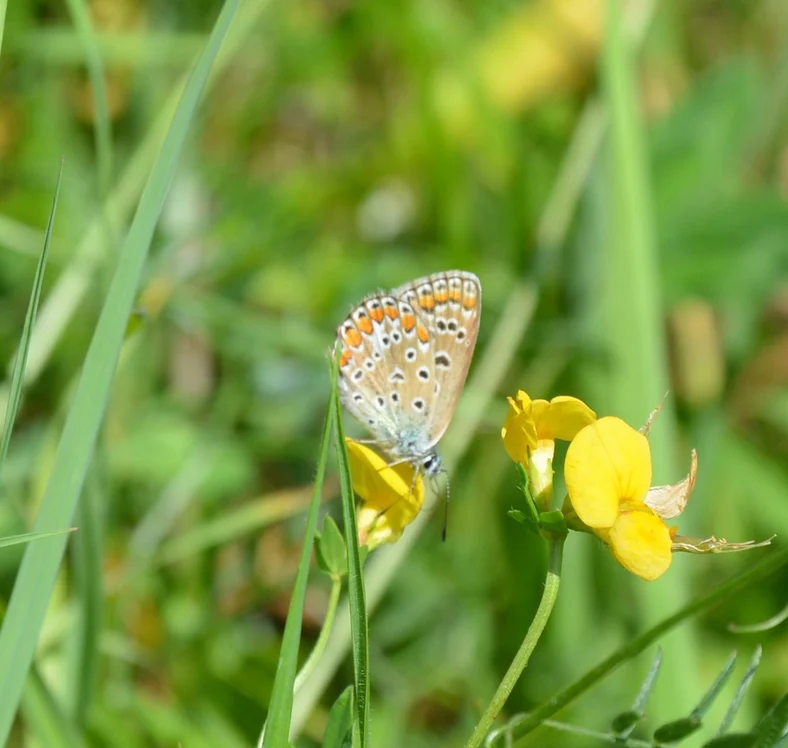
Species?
Polyommatus icarus
